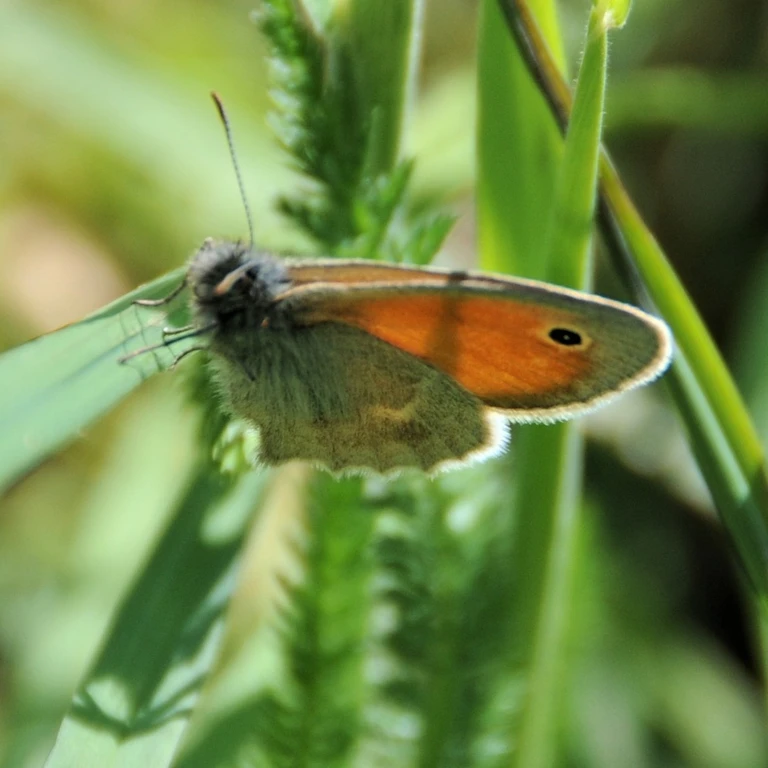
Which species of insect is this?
Coenonympha pamphilus
